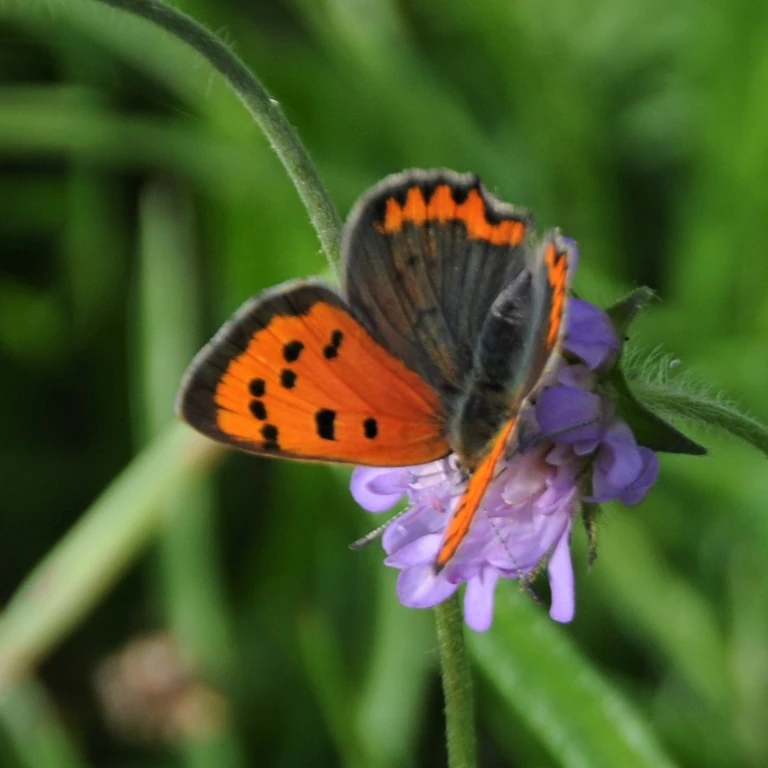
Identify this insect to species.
Lycaena phlaeas
